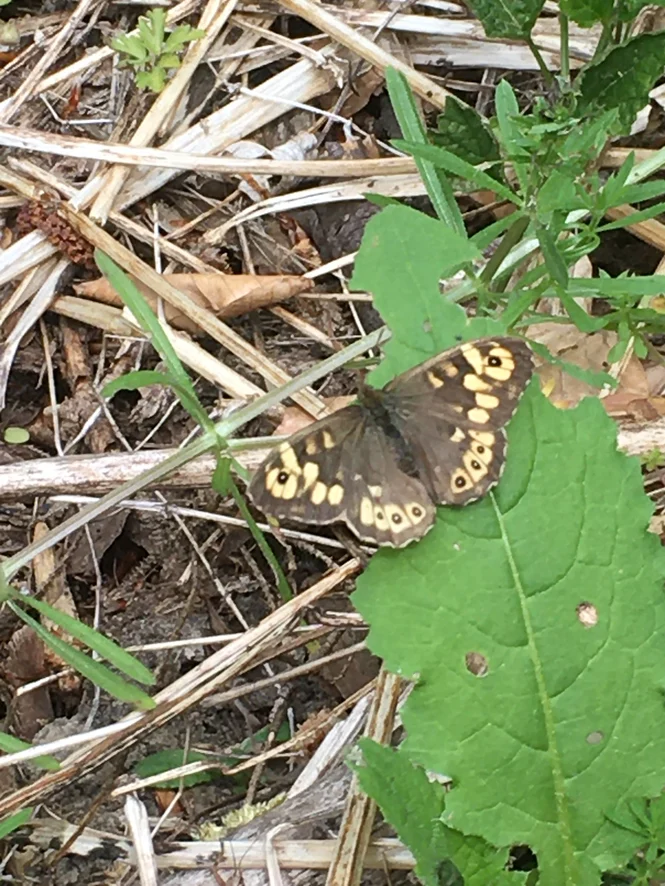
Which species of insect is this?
Pararge aegeria
